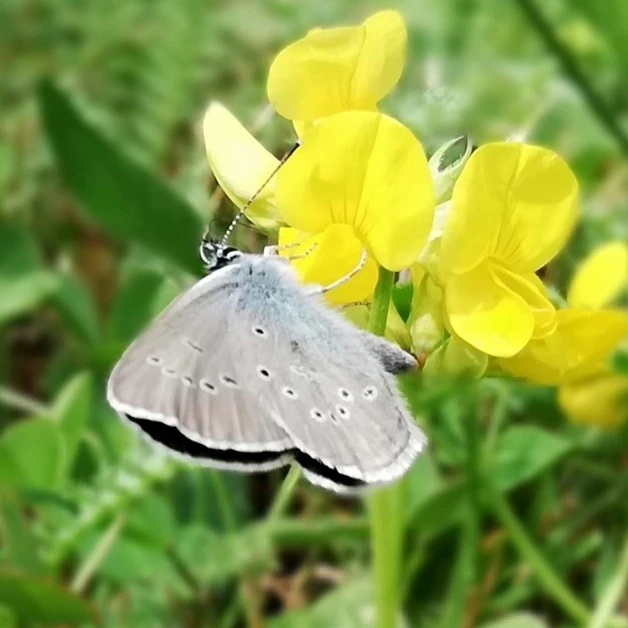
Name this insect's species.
Cyaniris semiargus
